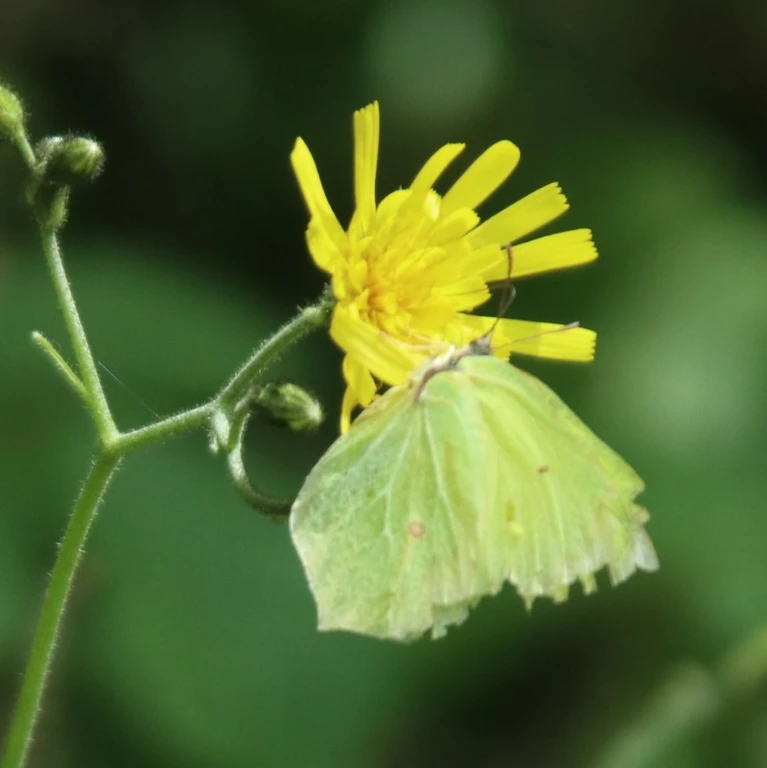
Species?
Gonepteryx rhamni
